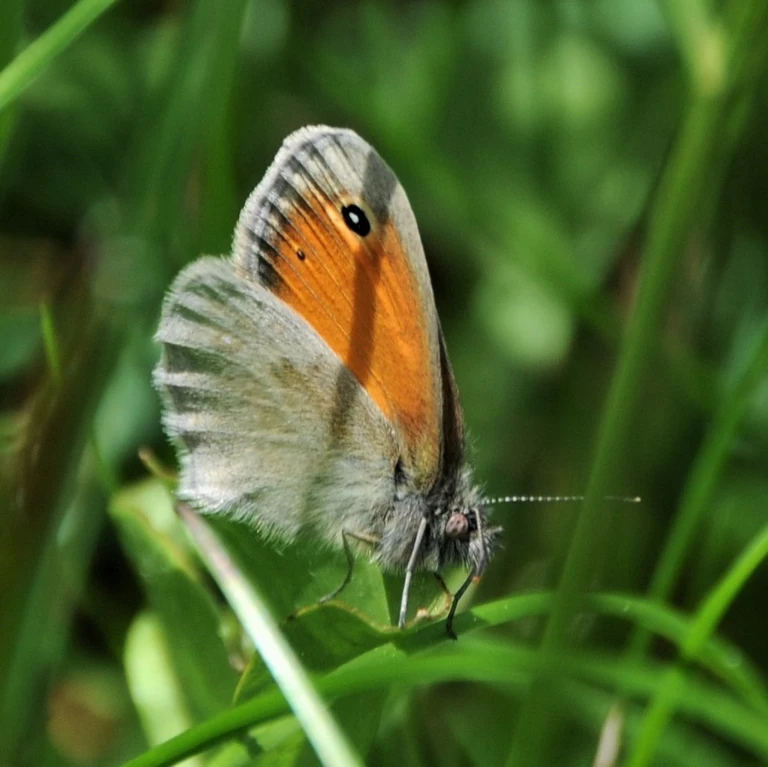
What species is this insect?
Coenonympha pamphilus
